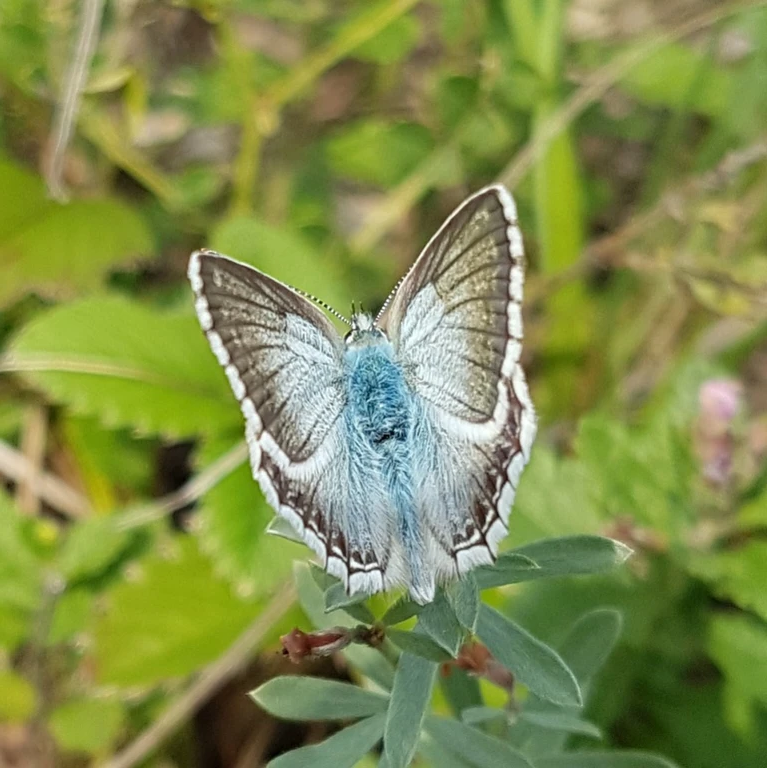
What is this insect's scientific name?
Lysandra coridon
